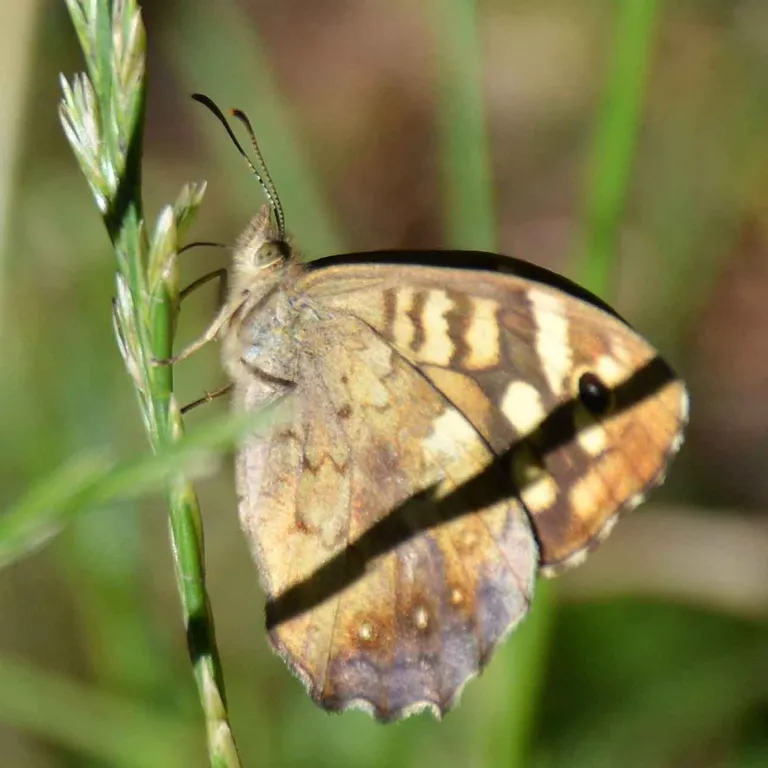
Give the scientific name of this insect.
Pararge aegeria
